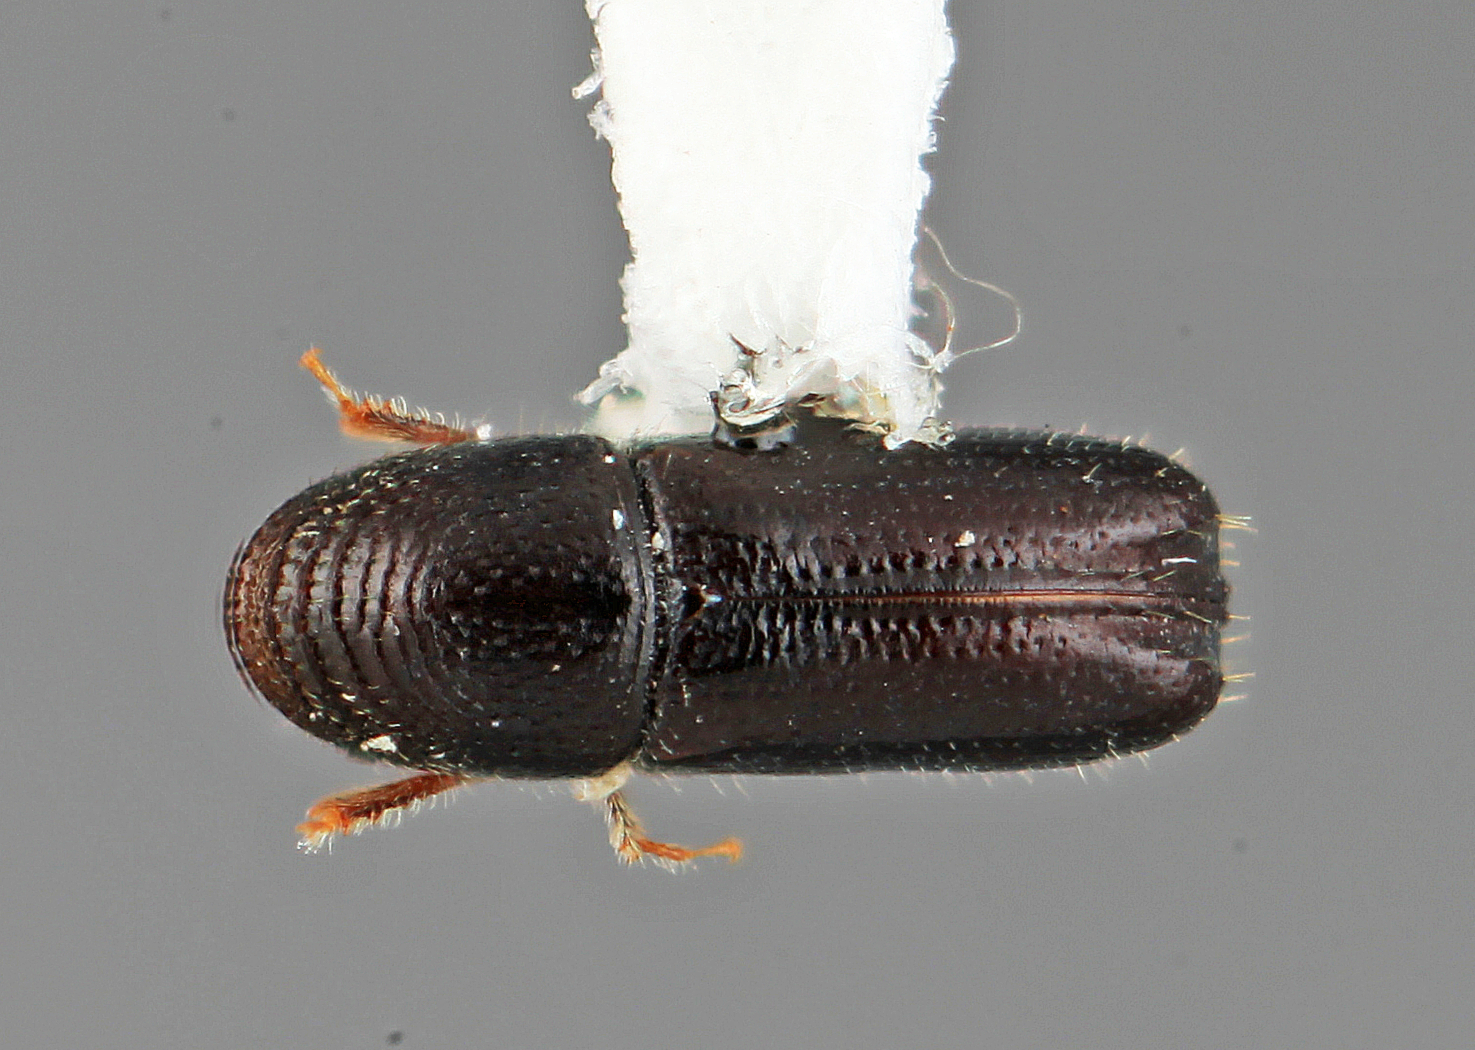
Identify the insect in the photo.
Pityophthorus eucracens
